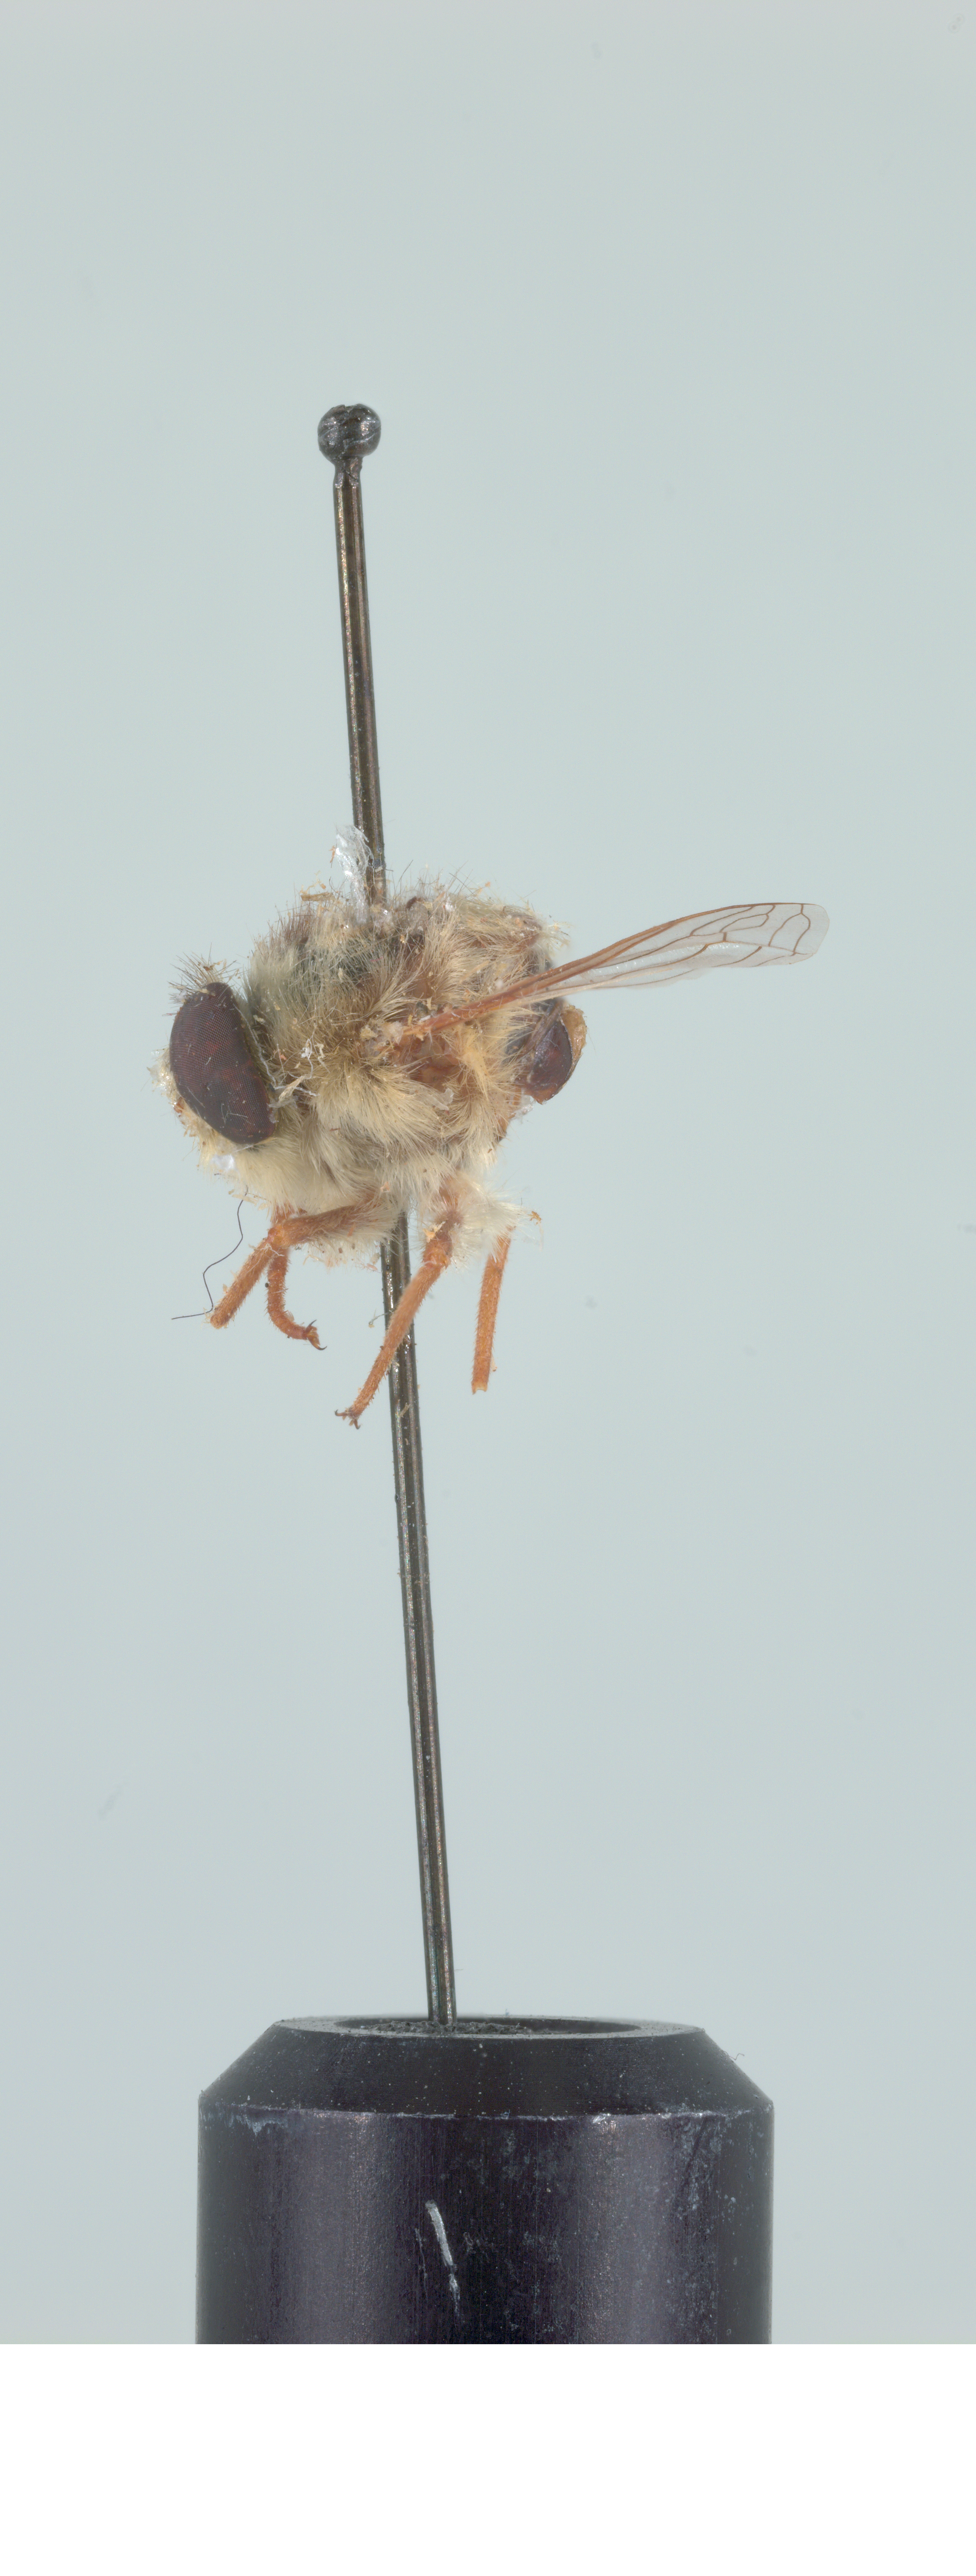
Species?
Trichopsidea clausa
